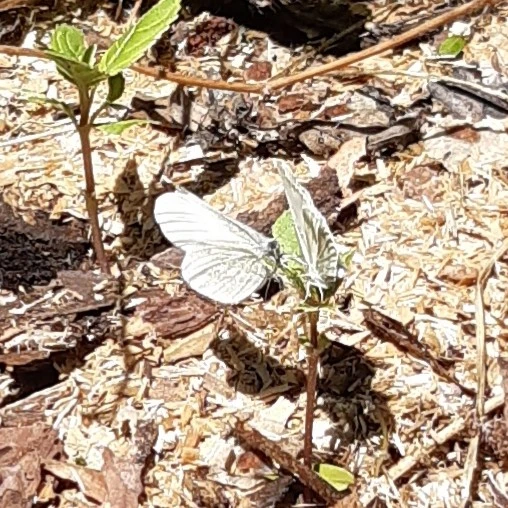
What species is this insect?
Leptidea sinapis/juvernica
